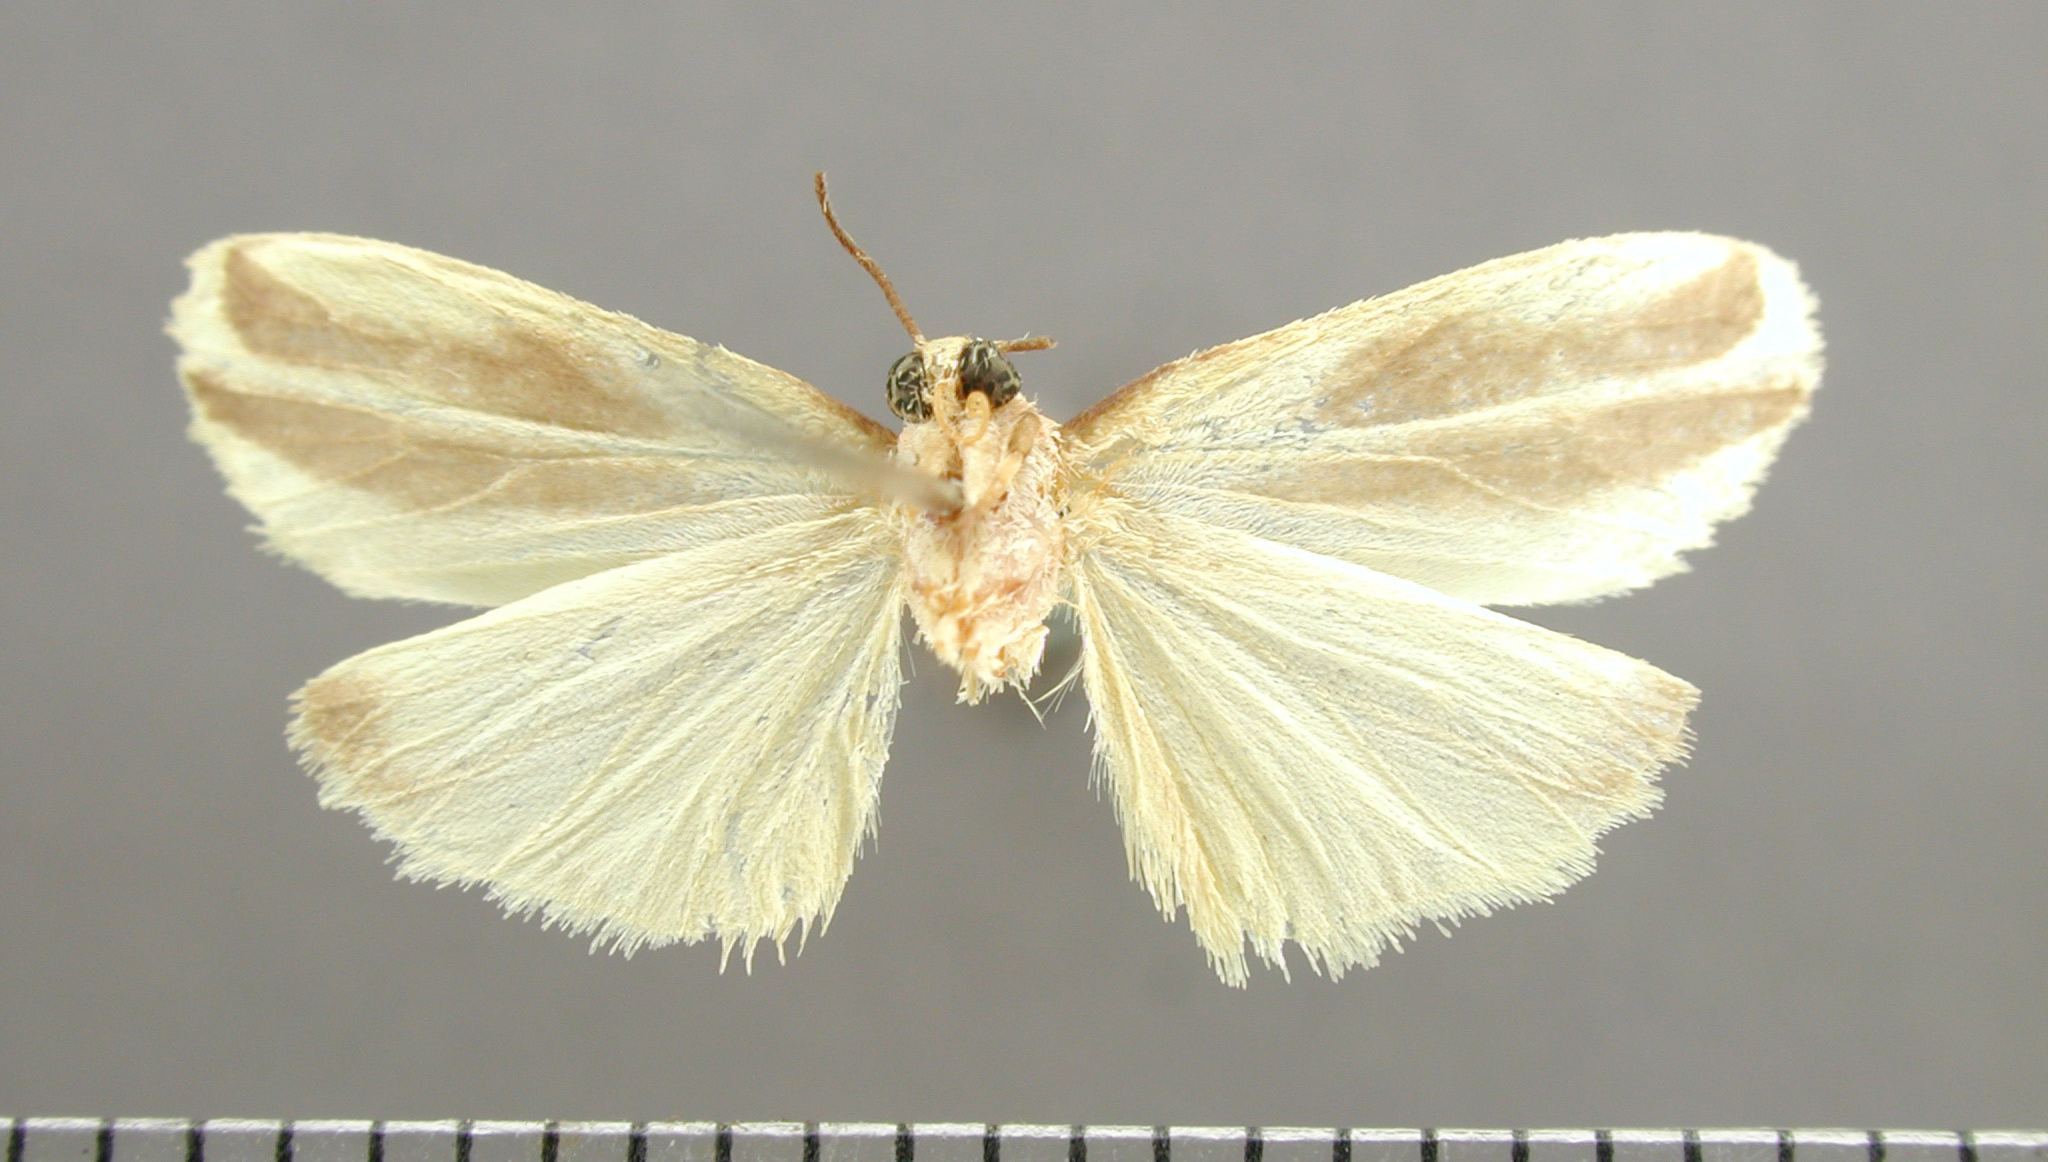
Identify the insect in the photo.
Diarhabdosia melinda
